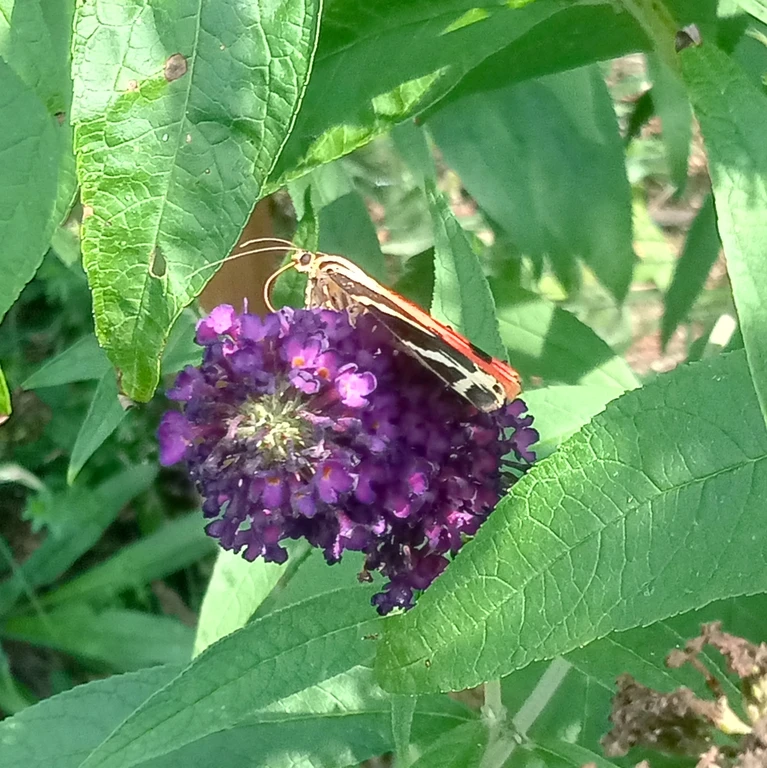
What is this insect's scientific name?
Euplagia quadripunctaria
